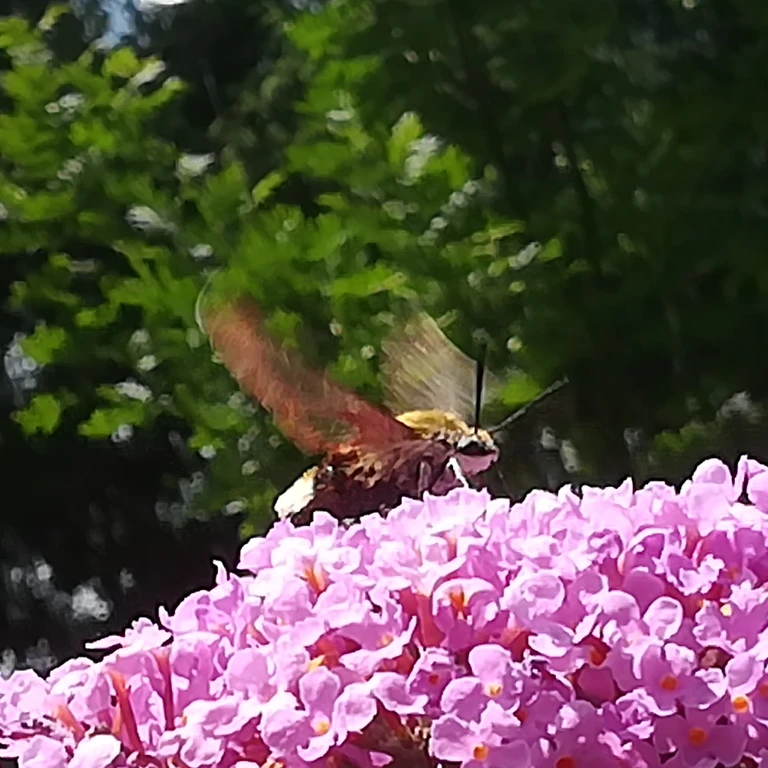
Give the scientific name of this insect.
Hemaris fuciformis
